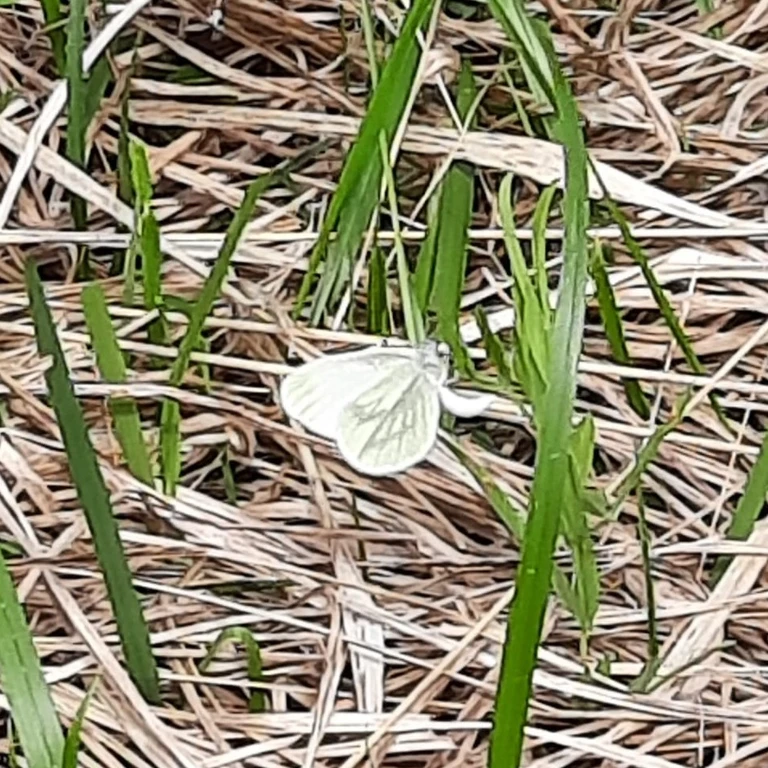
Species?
Leptidea sinapis/juvernica
